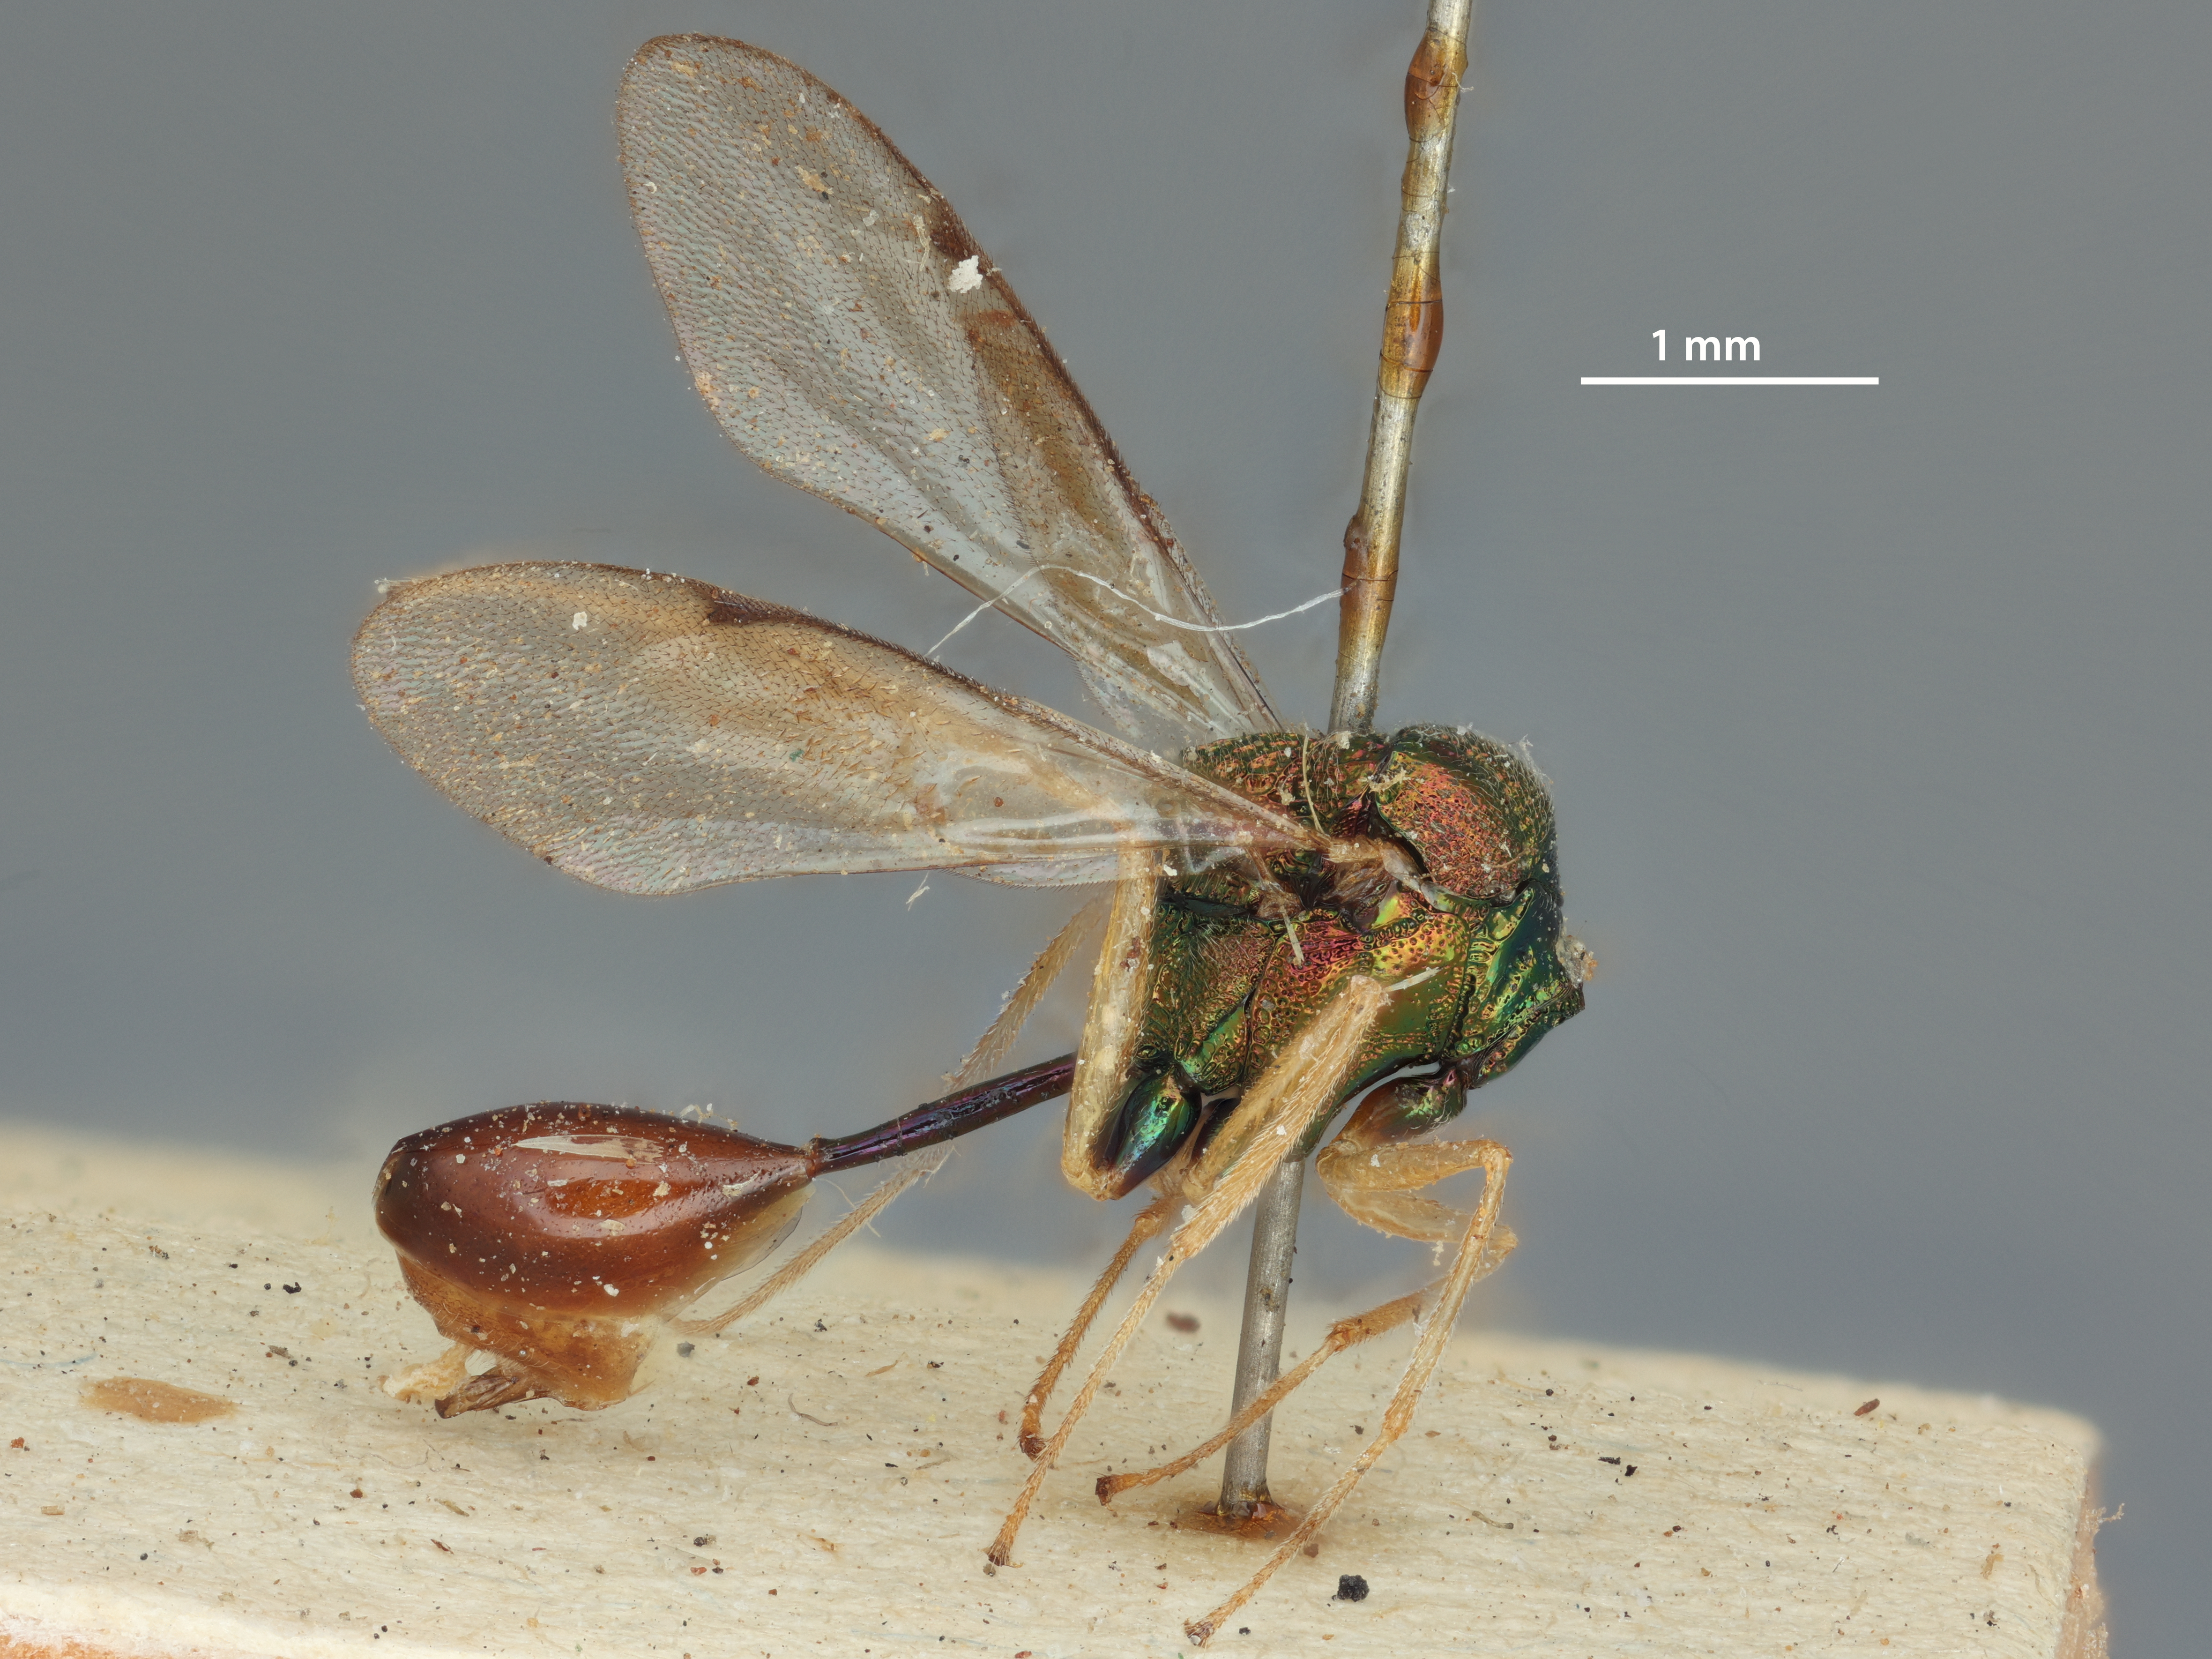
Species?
Chalcura upeensis
